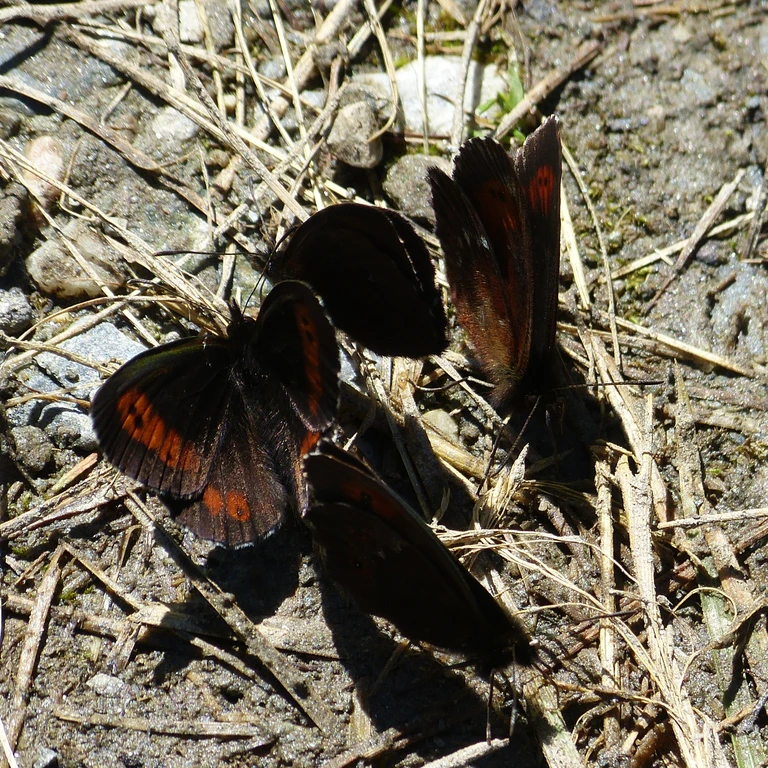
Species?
Erebia euryale
